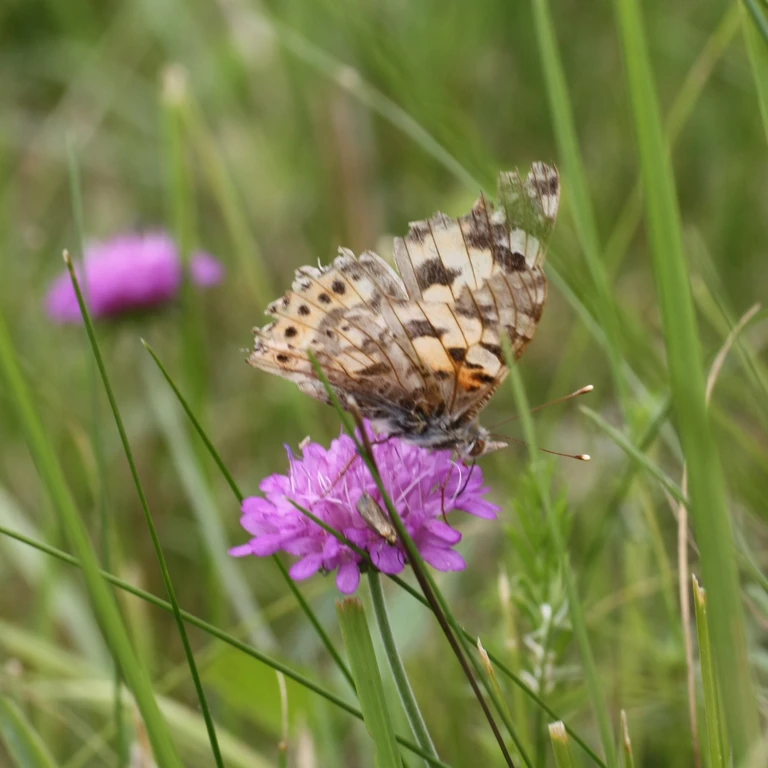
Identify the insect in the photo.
Vanessa cardui
